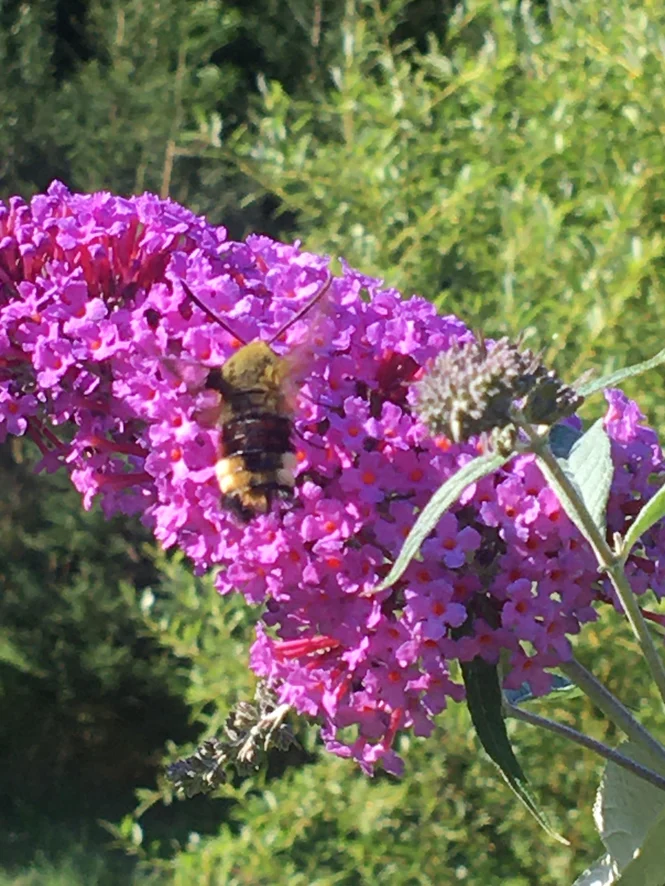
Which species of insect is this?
Hemaris fuciformis
